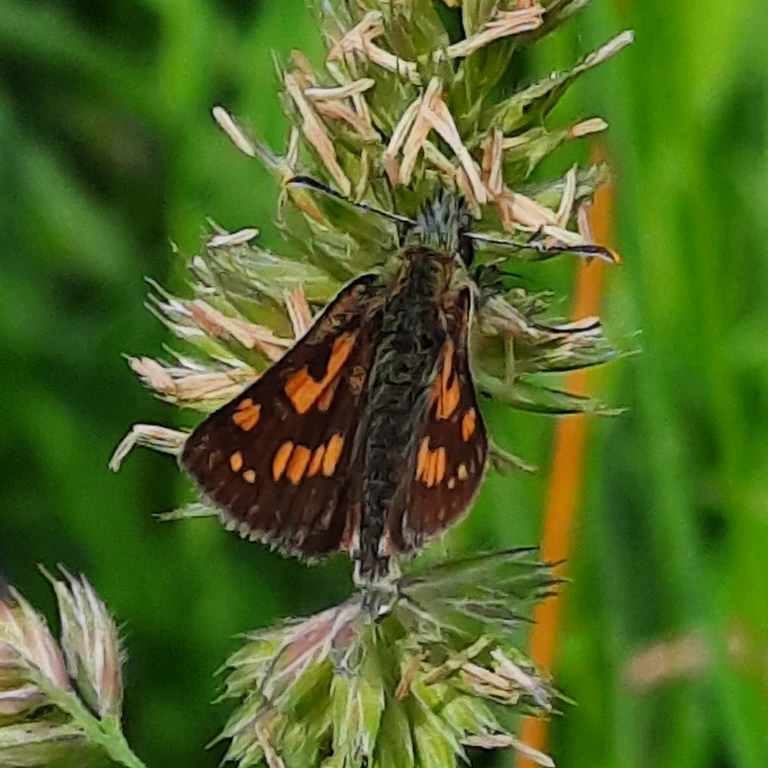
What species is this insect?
Carterocephalus palaemon
